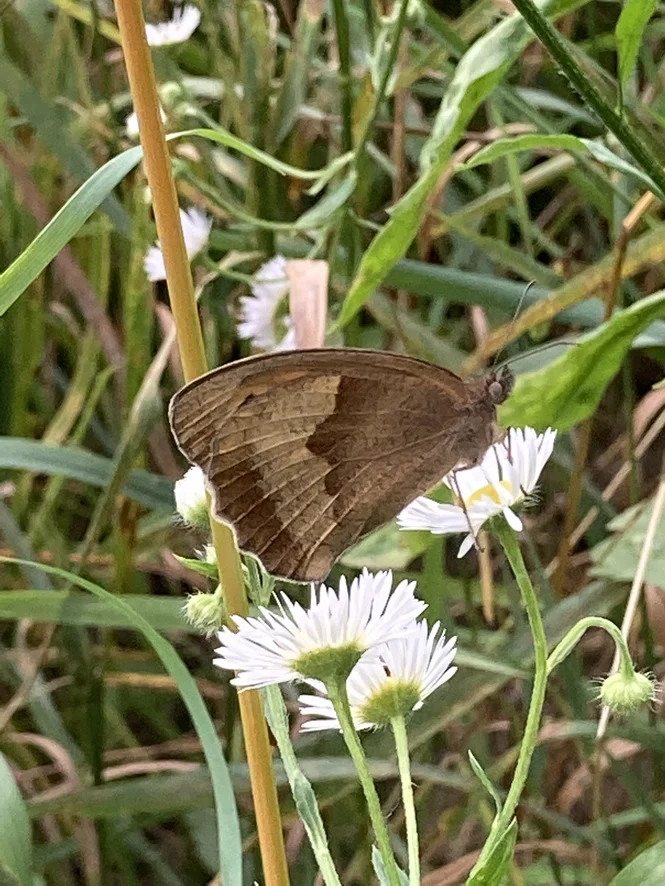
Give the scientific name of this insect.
Maniola jurtina
